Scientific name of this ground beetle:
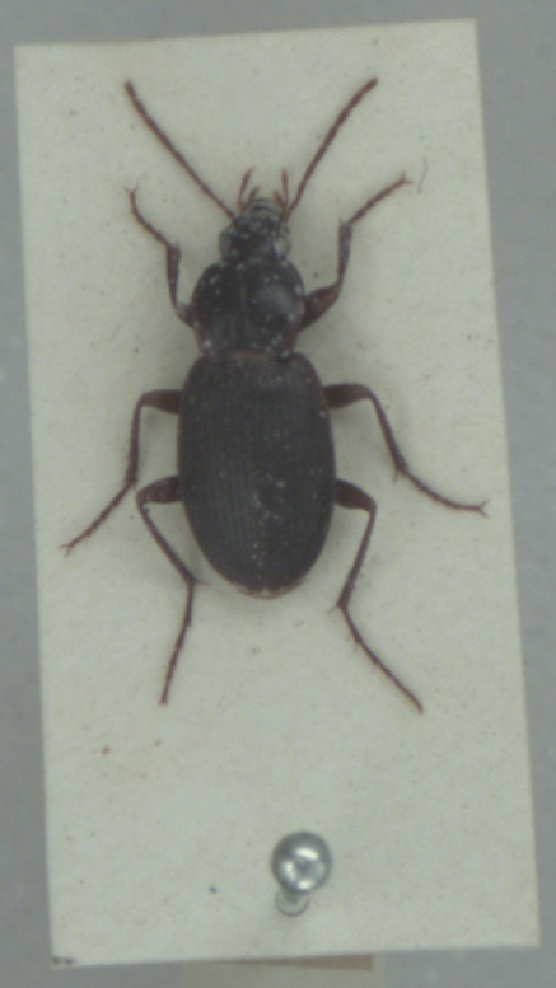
Calathus rotundicollis
